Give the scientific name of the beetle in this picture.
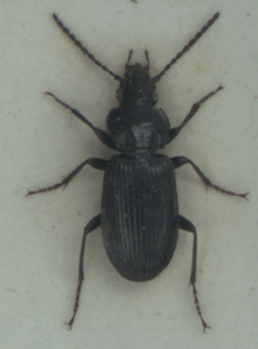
Pterostichus nigrita
